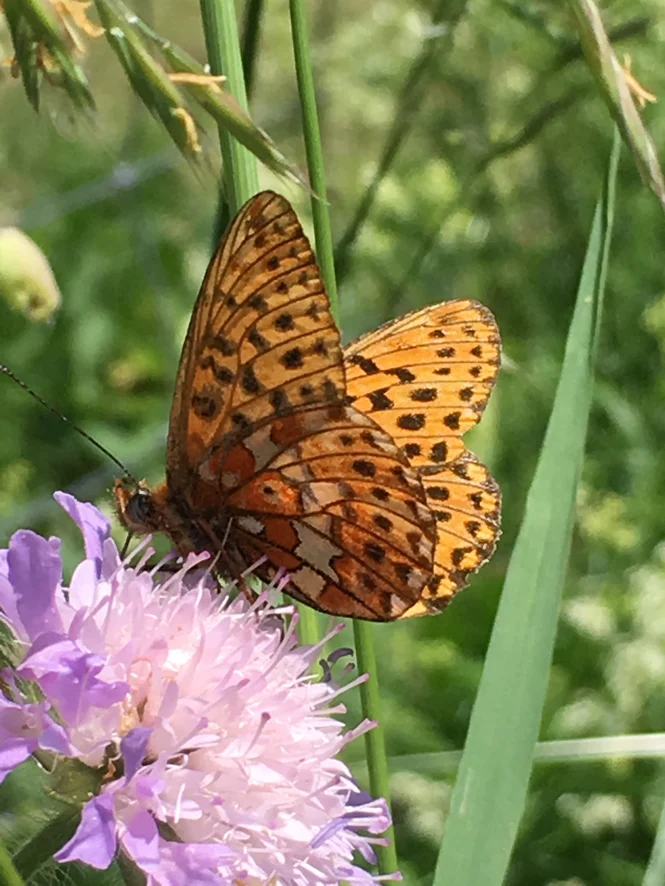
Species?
Boloria euphrosyne (also Clossiana euphrosyne)
